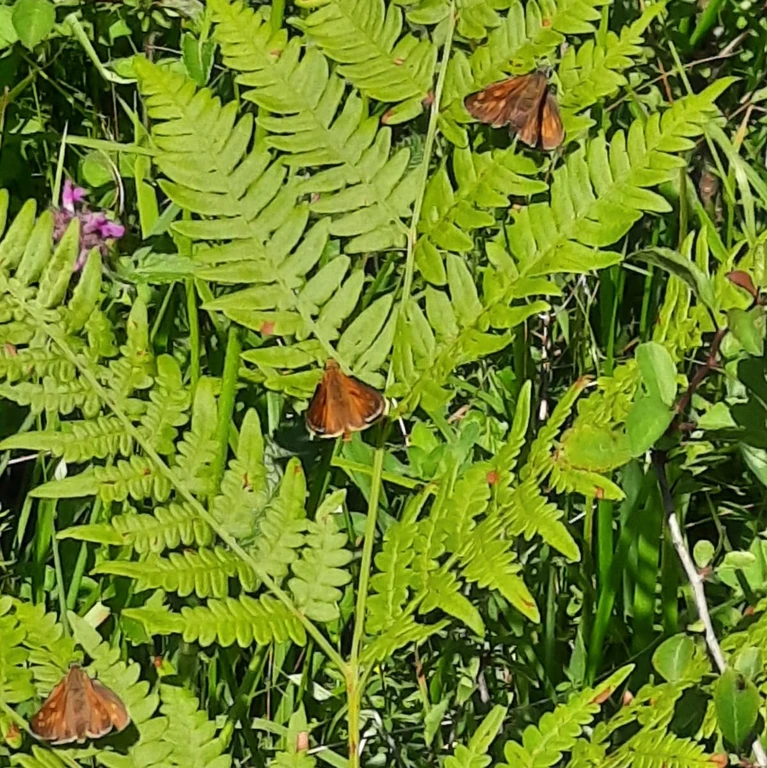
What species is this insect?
Ochlodes sylvanus (also Ochlodes venata)
